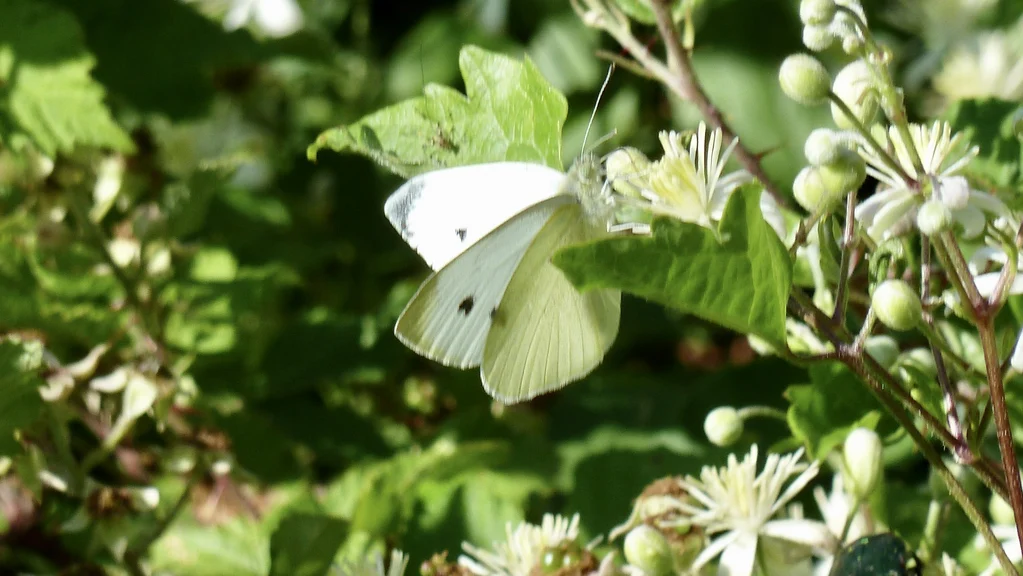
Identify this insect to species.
Pieris rapae
